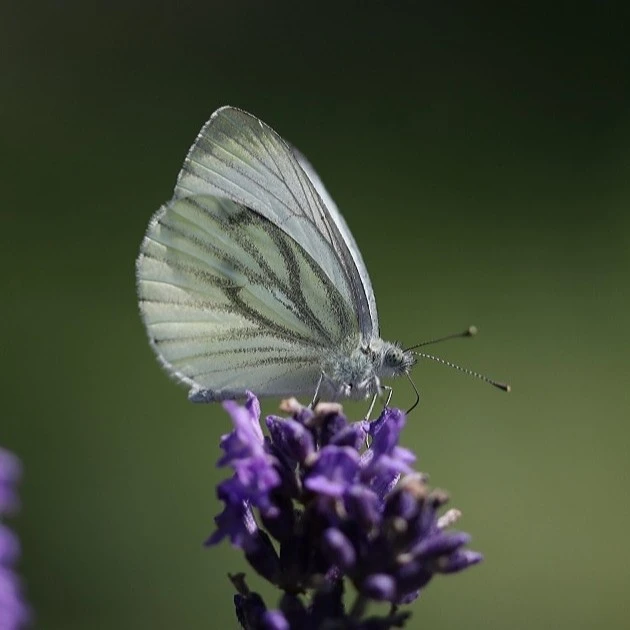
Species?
Pieris napi
